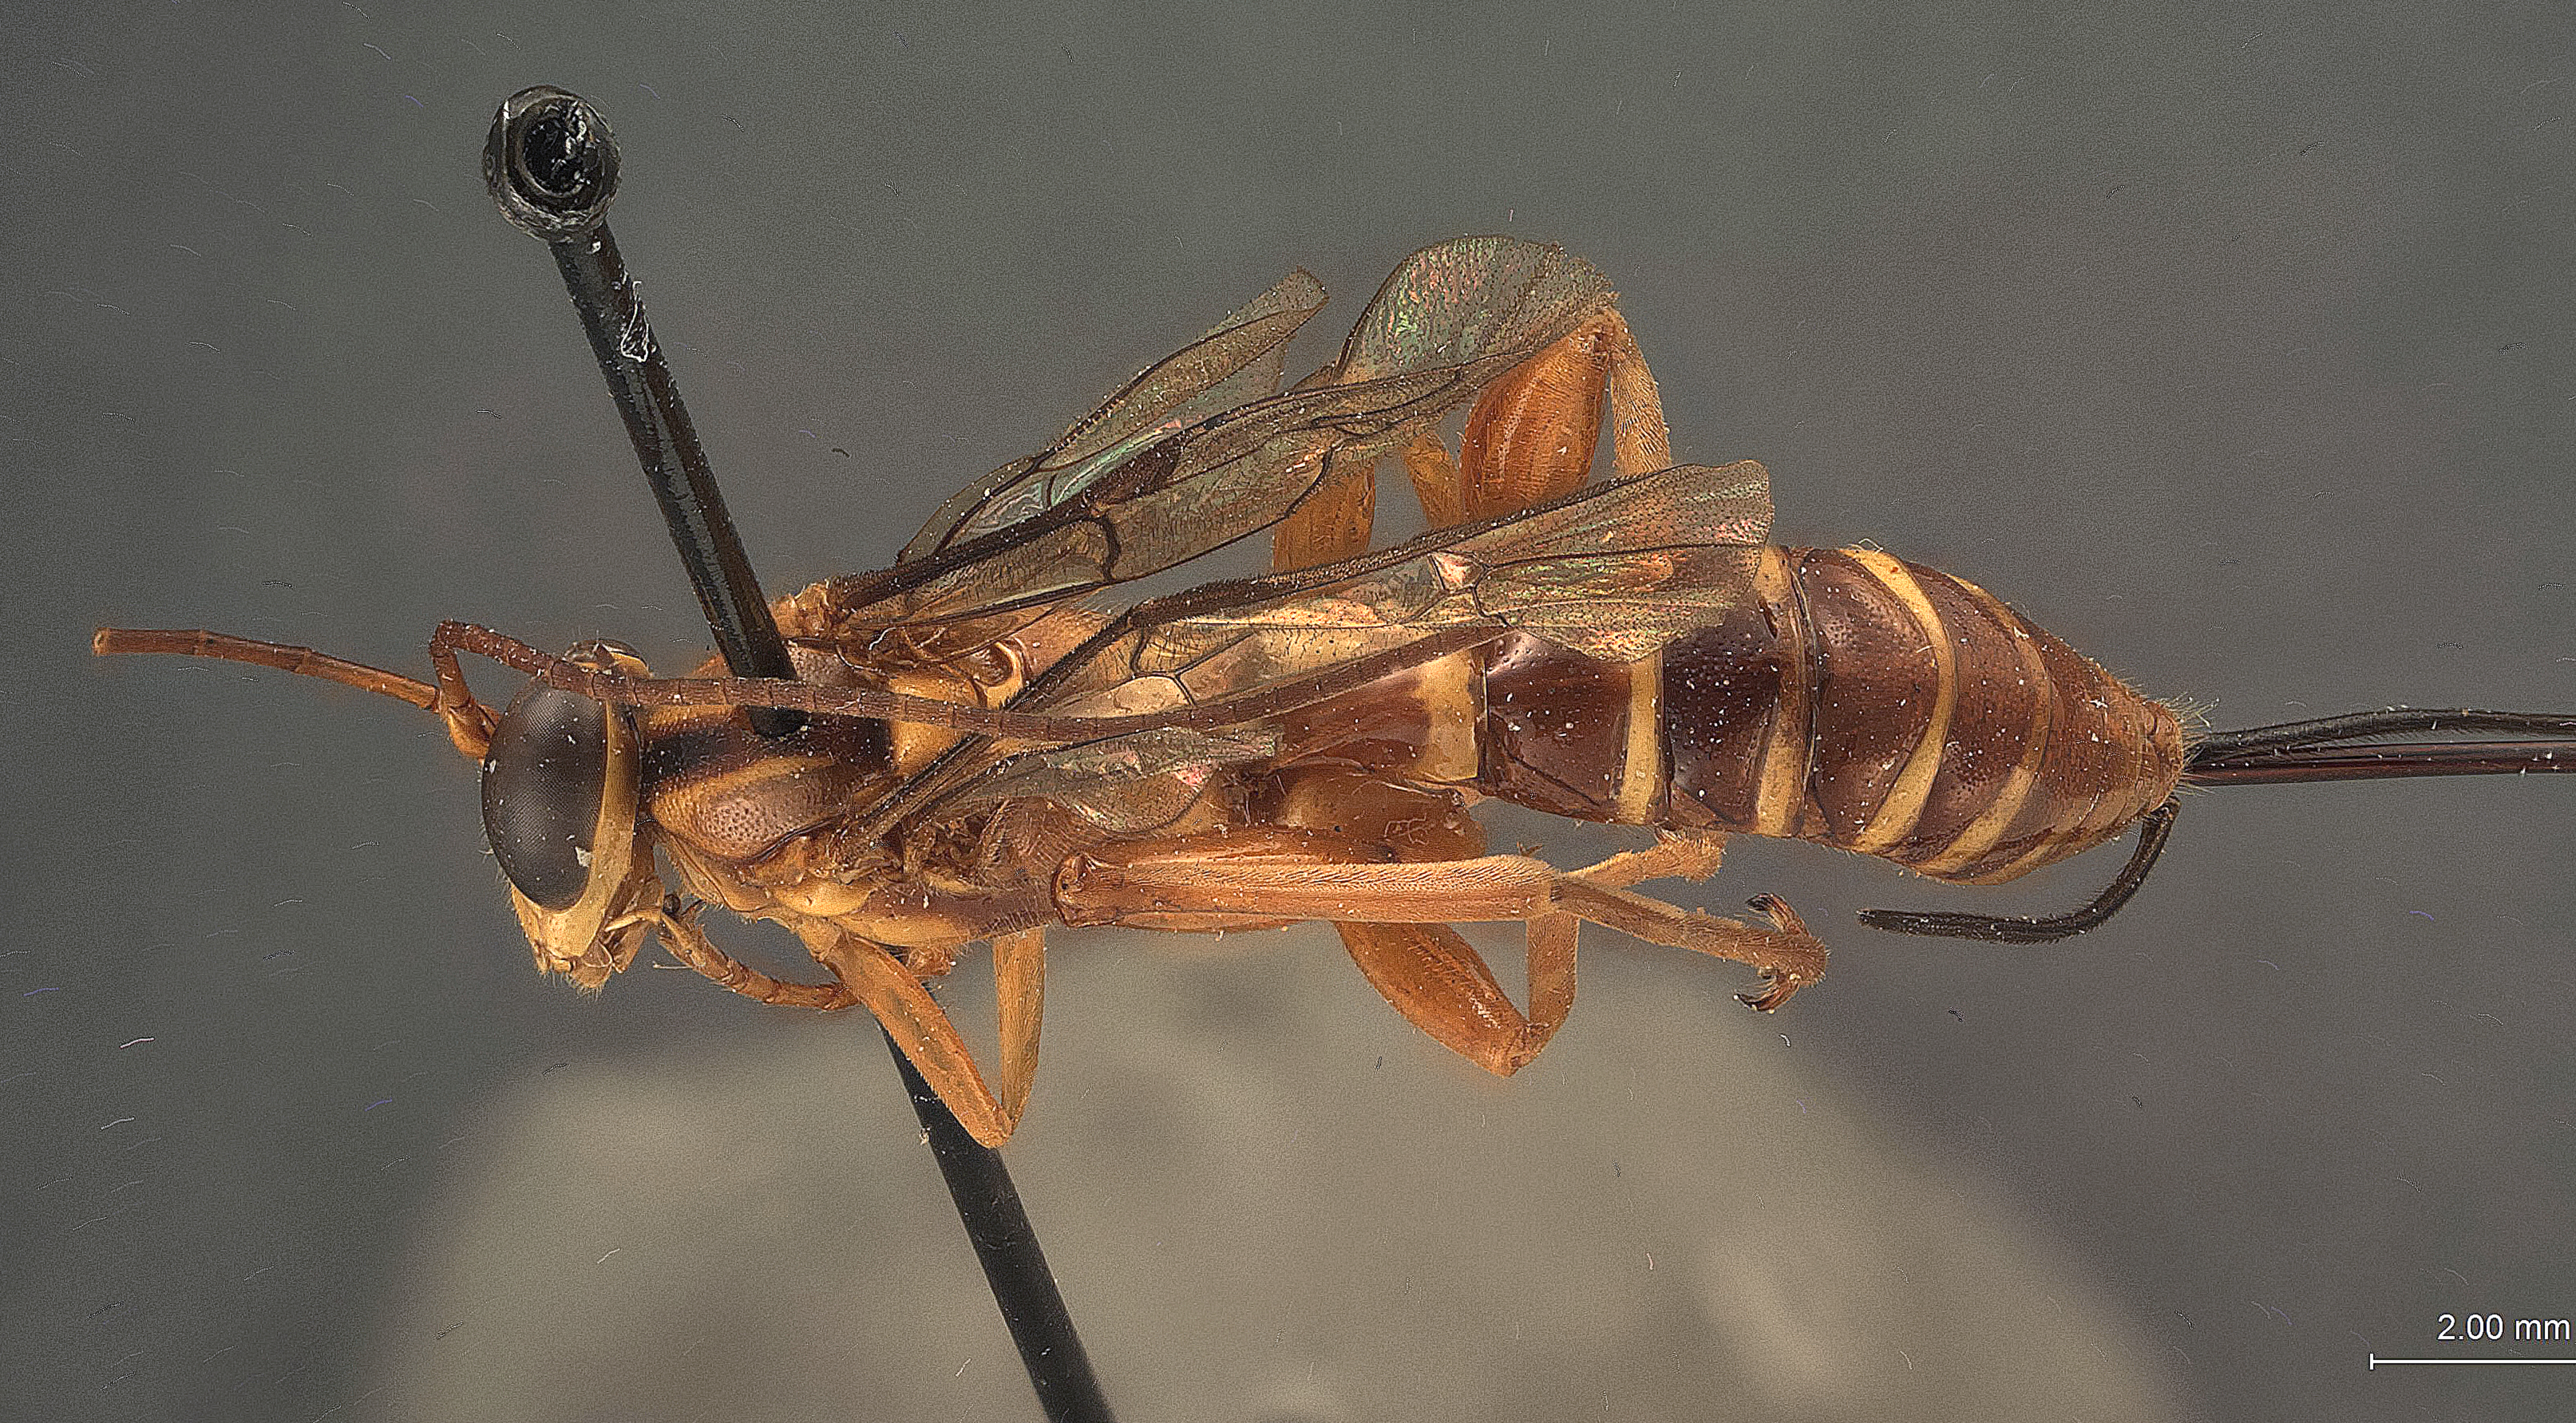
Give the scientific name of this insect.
Echthromorpha samoana
